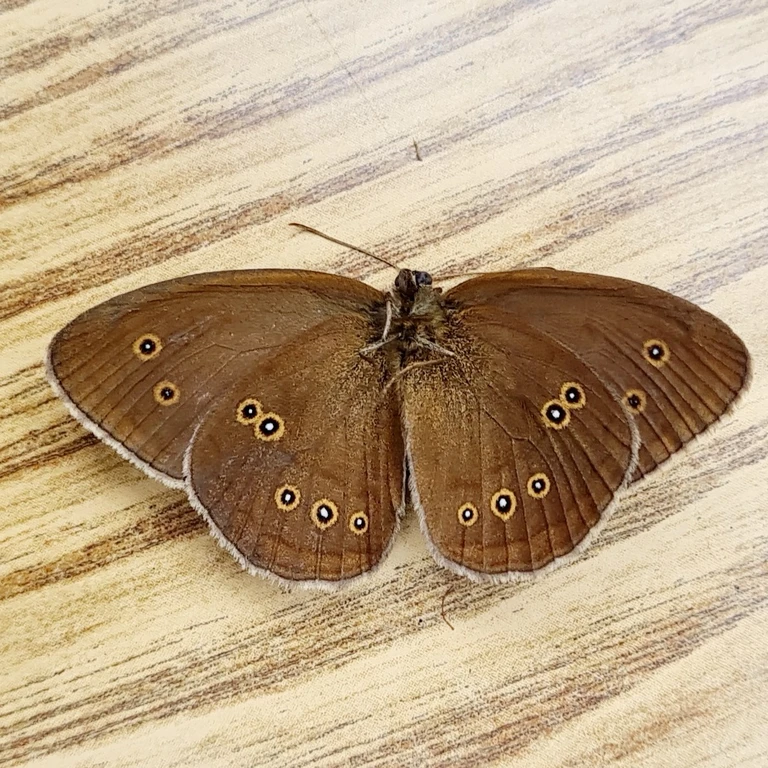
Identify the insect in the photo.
Aphantopus hyperantus
